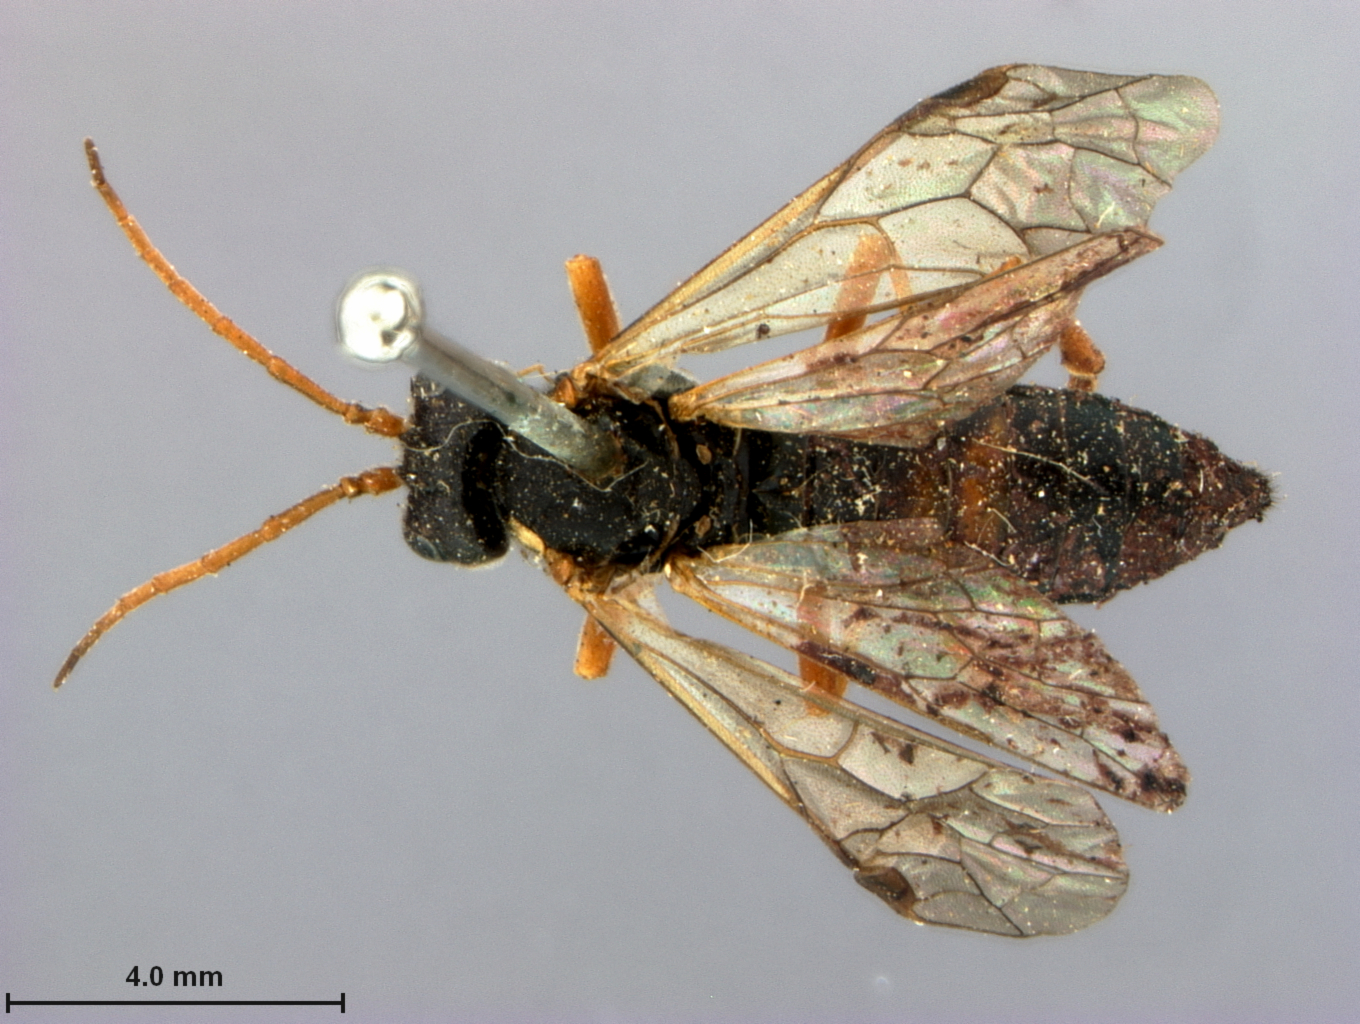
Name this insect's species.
Tenthredo harrimani
